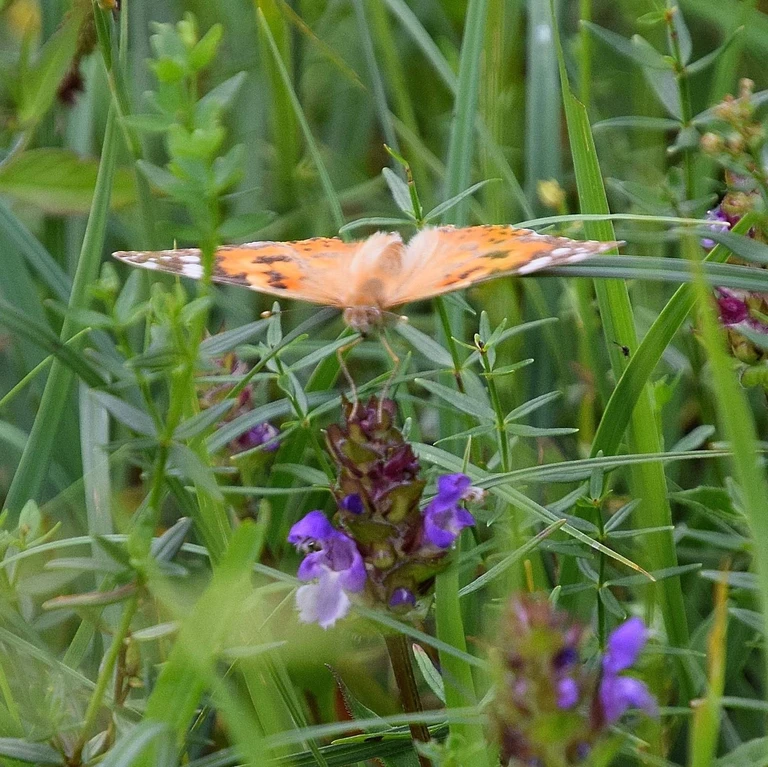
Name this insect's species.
Vanessa cardui
